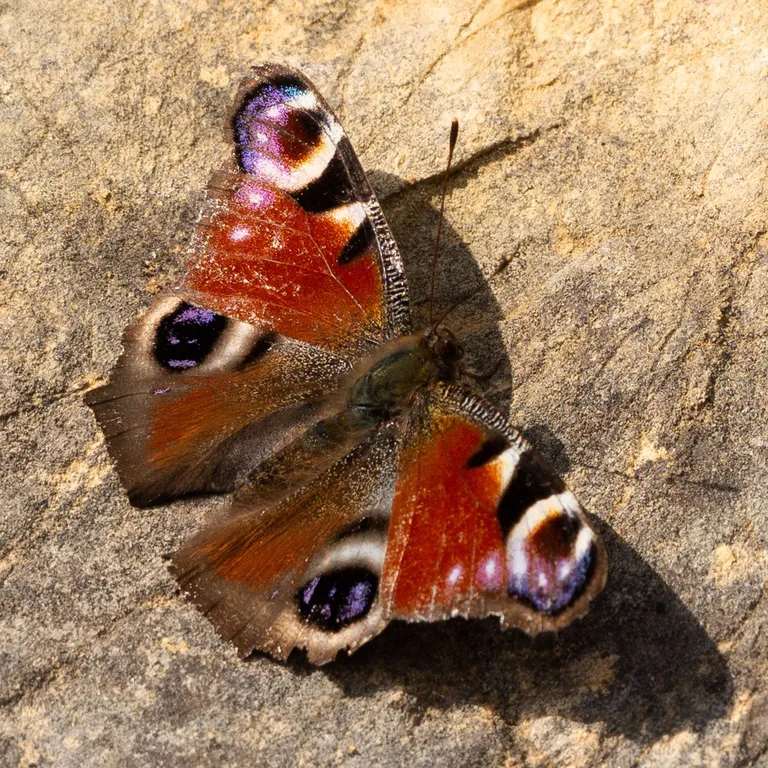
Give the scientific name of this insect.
Aglais io
